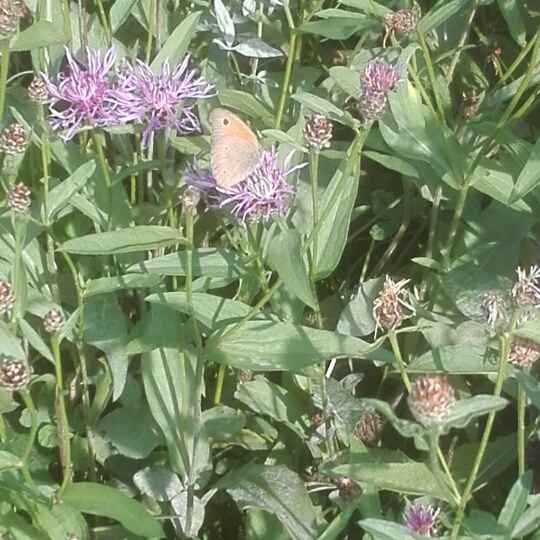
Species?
Maniola jurtina
